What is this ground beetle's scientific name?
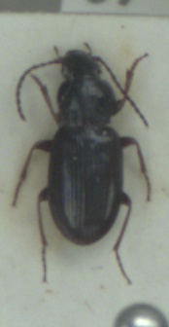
Pterostichus strenuus
